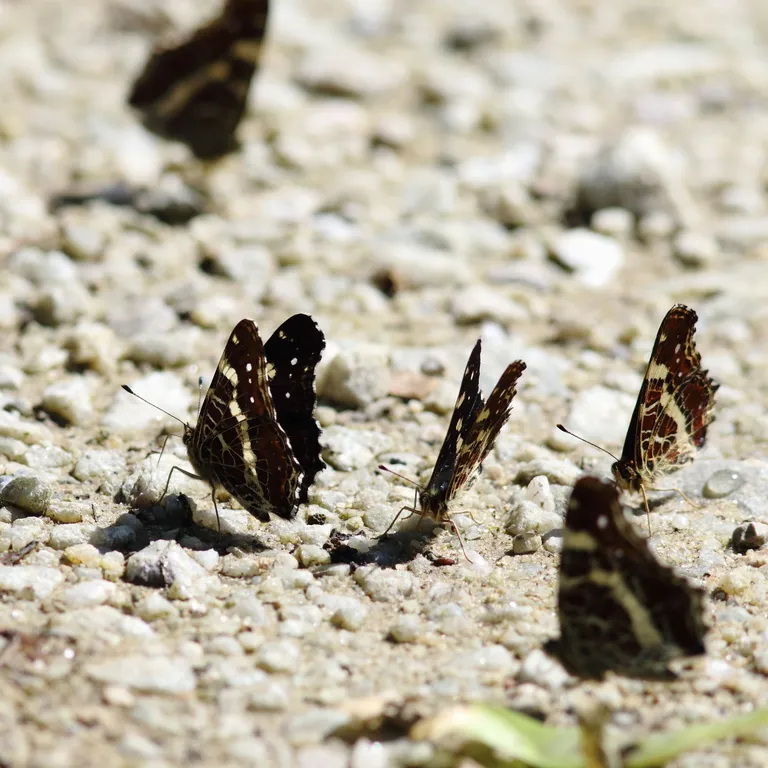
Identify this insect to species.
Araschnia levana
